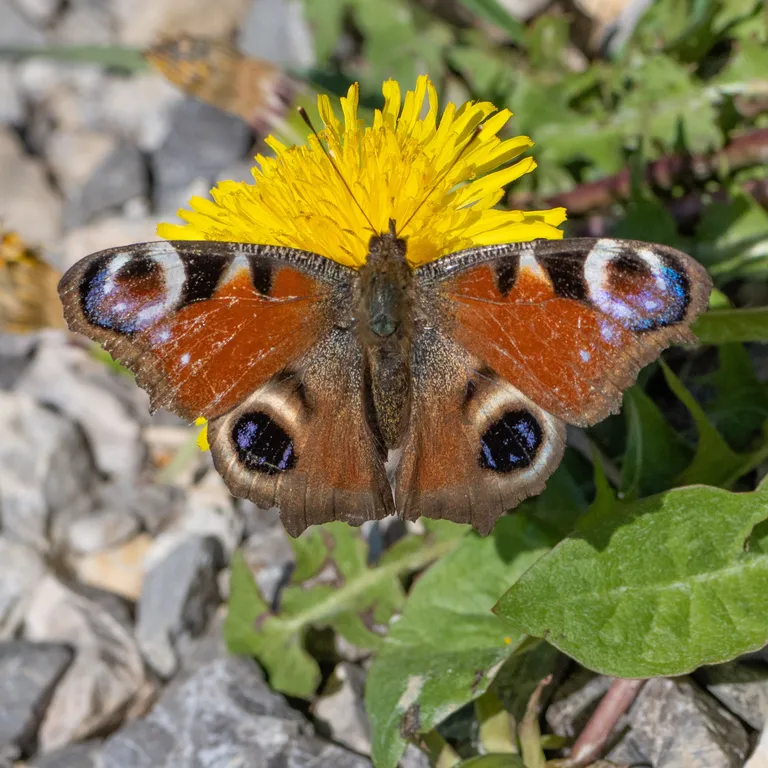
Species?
Aglais io
